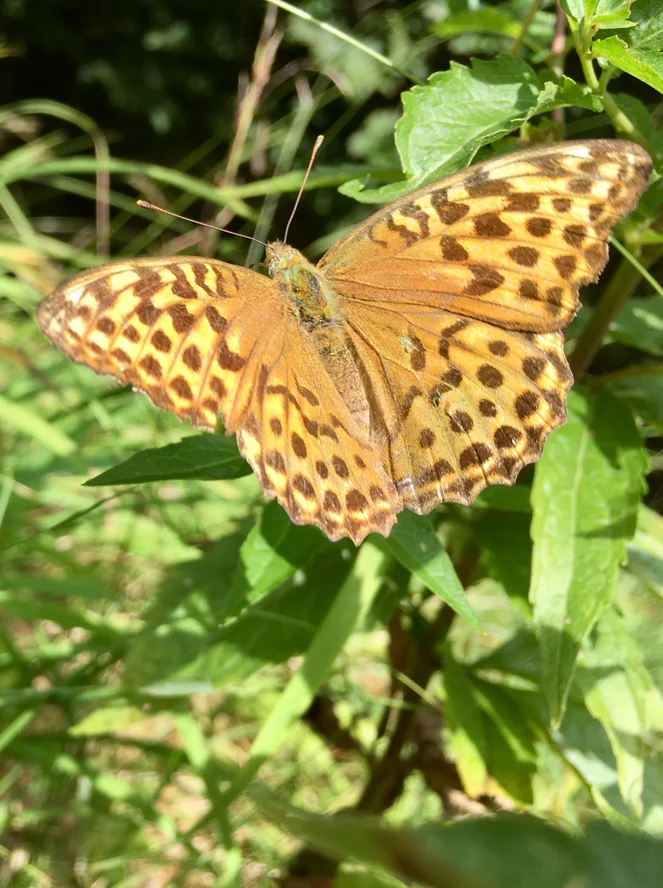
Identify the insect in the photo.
Argynnis paphia
